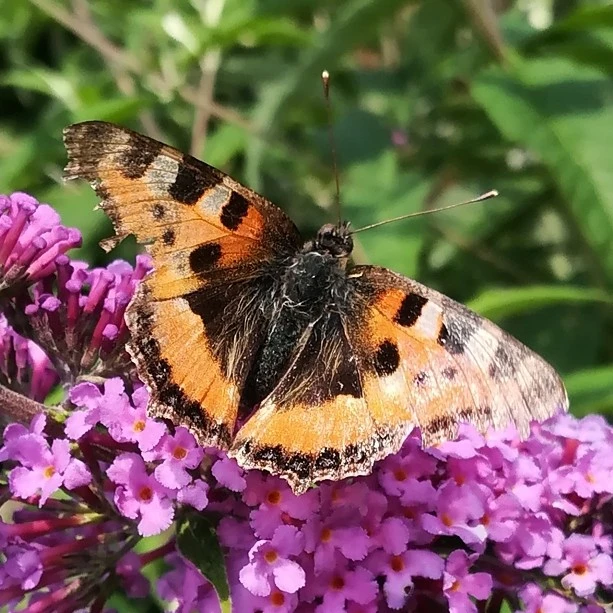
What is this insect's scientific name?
Aglais urticae
